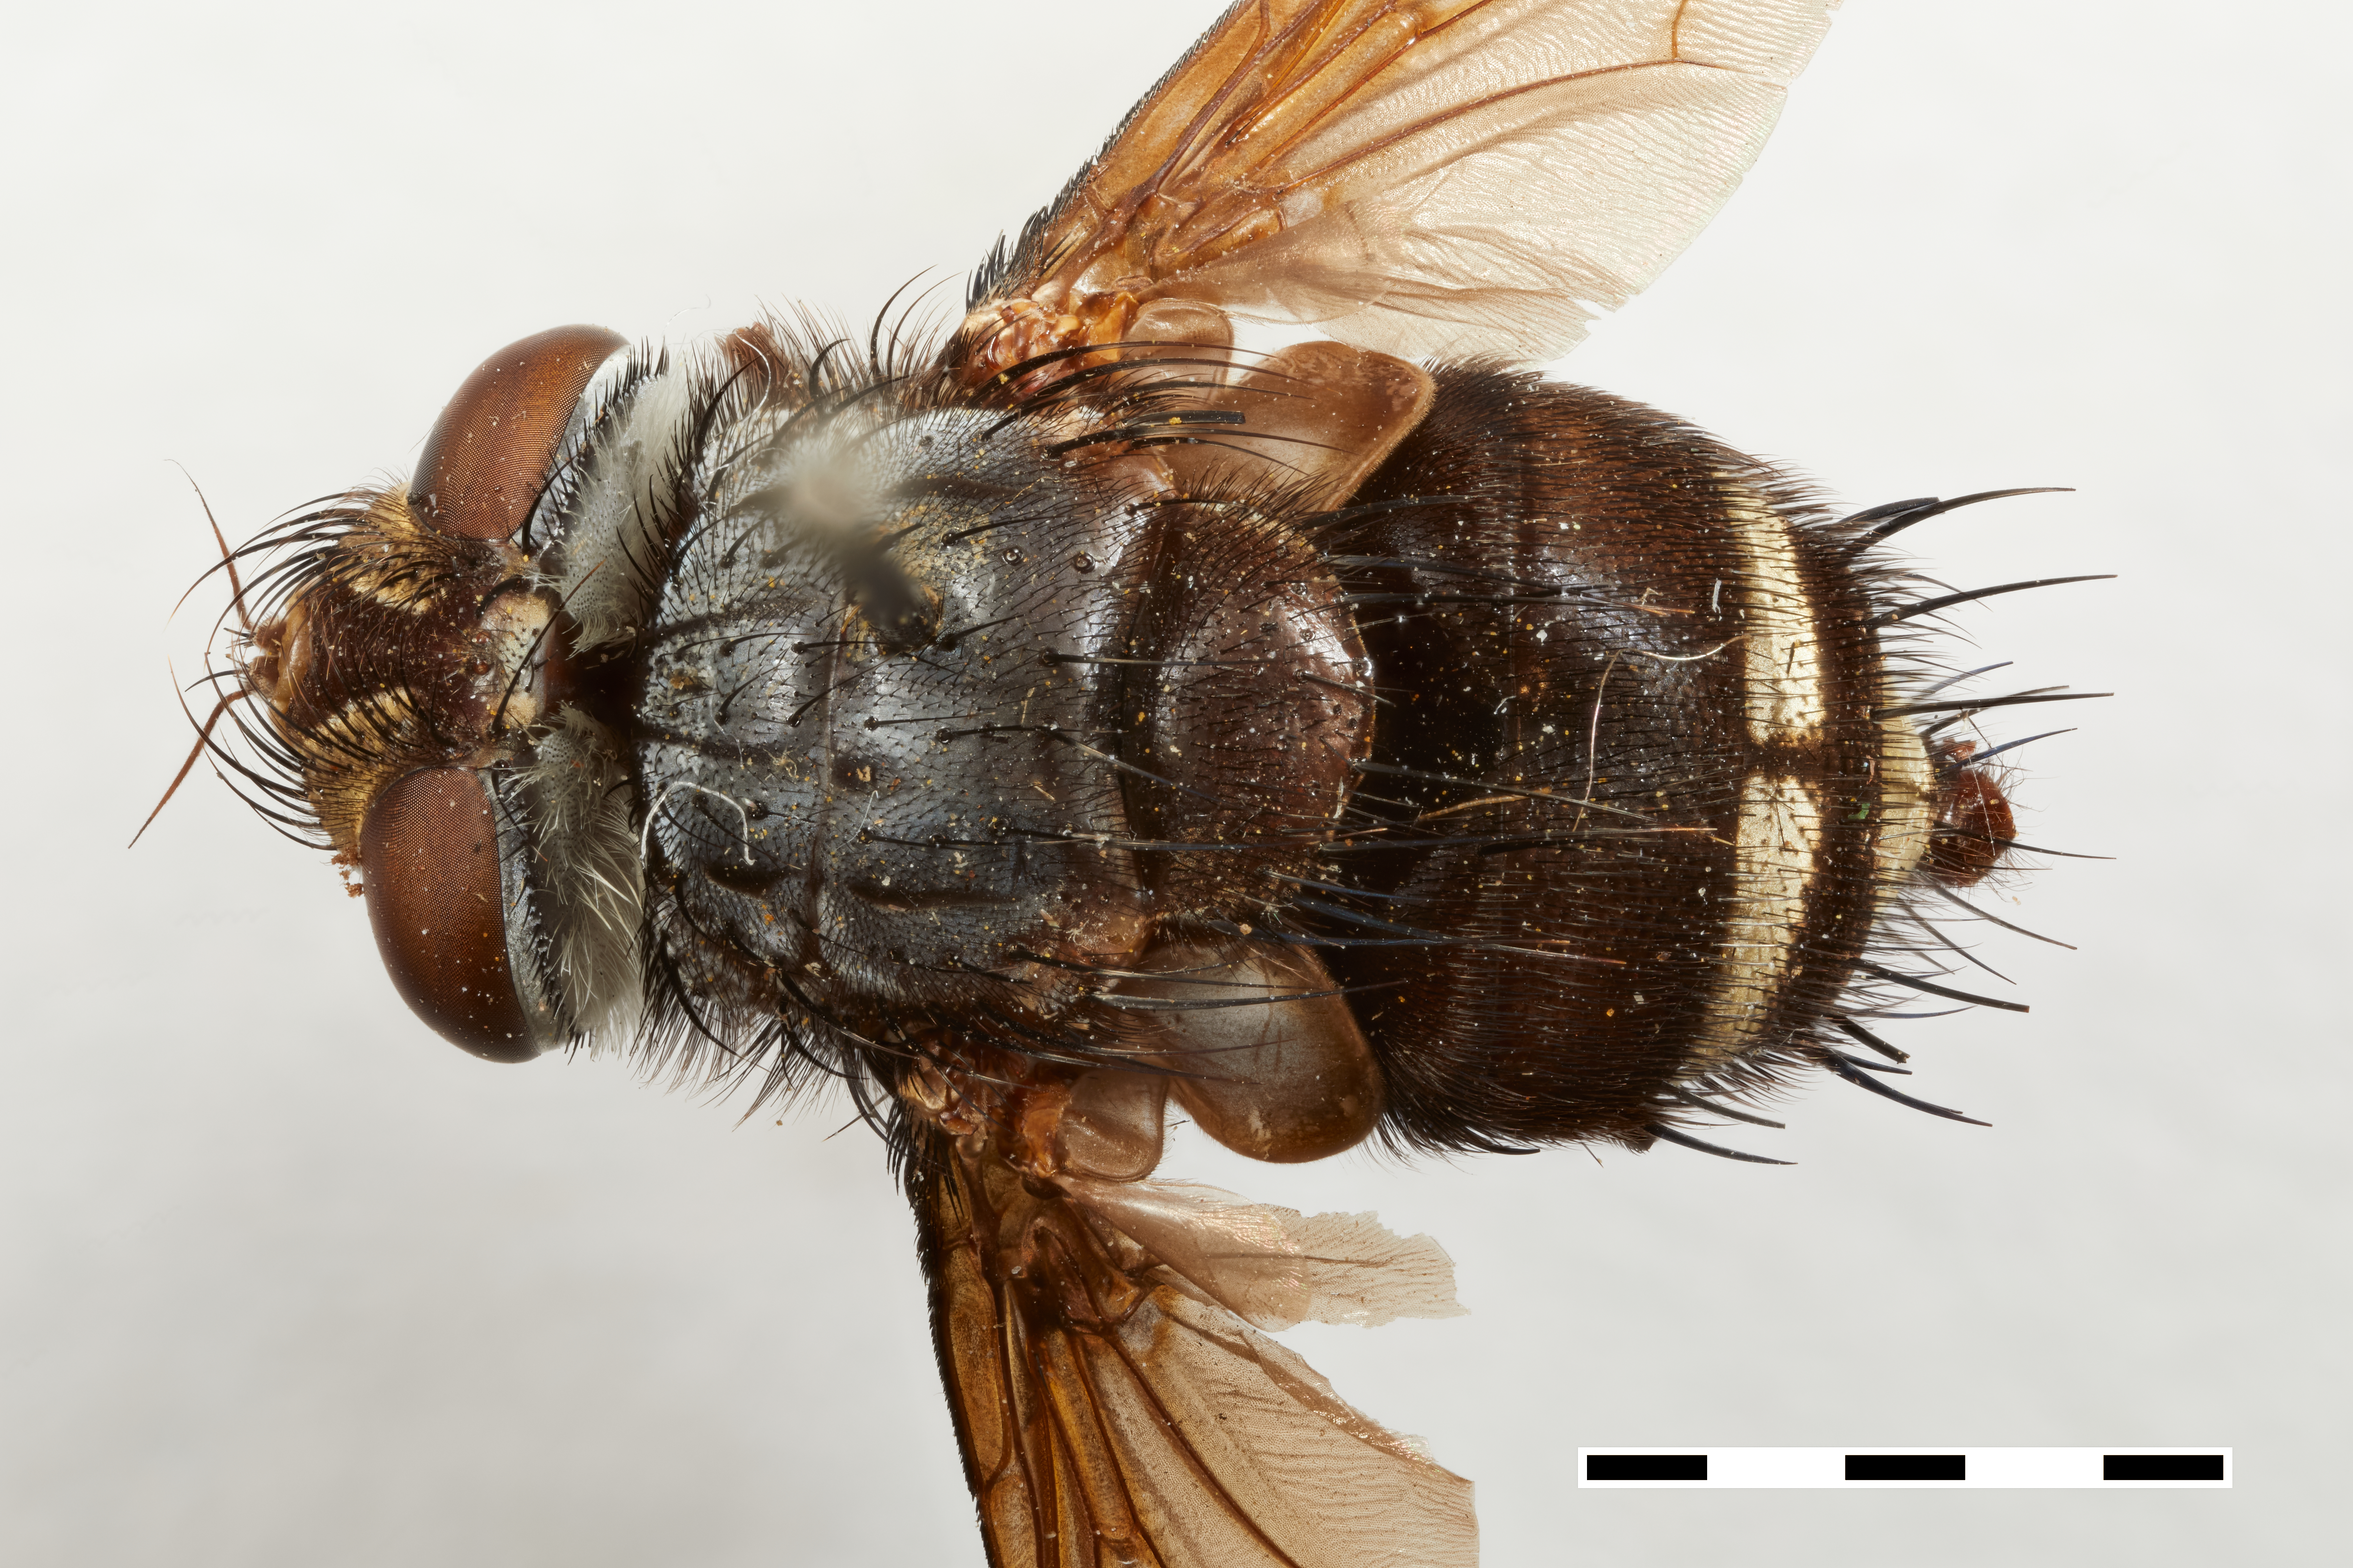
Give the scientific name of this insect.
Belvosia canalis
